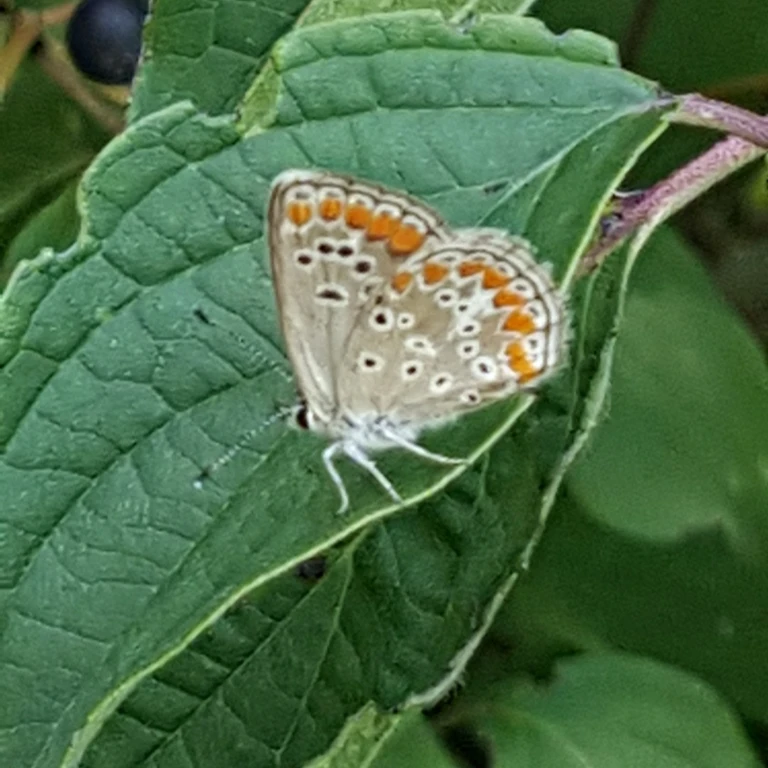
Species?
Aricia agestis/artaxerxes
